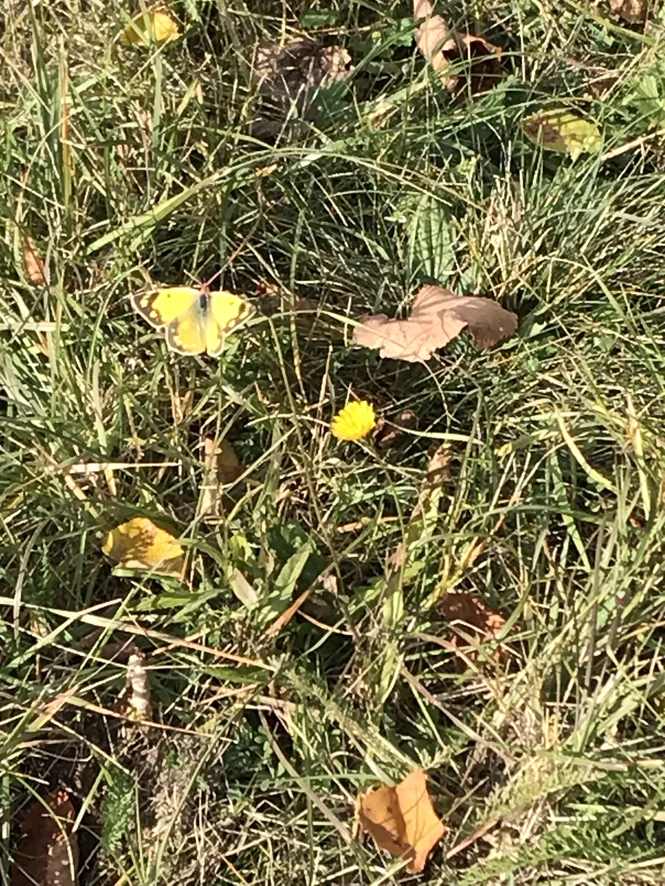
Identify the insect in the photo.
Colias croceus
